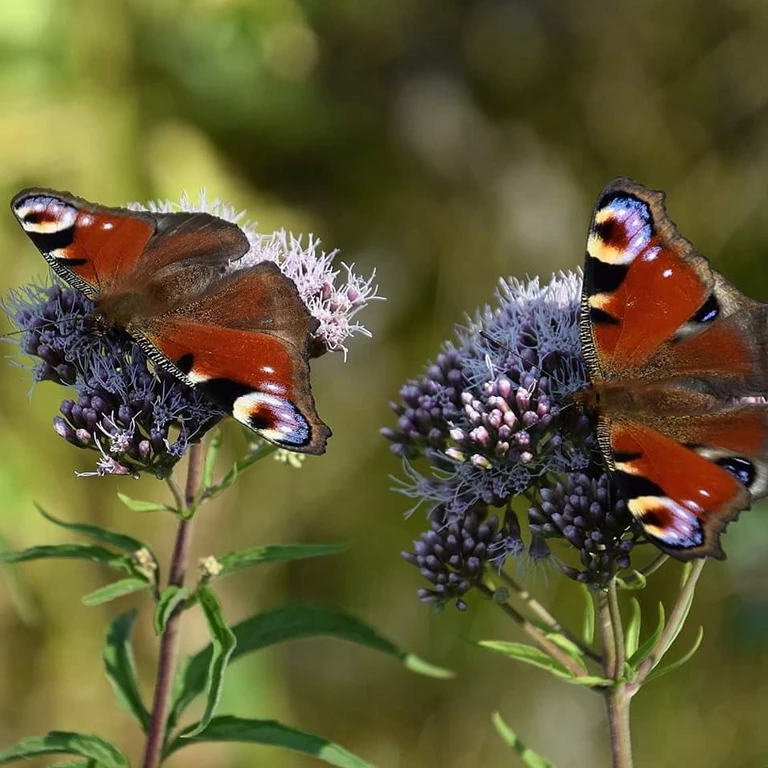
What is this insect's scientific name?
Aglais io
